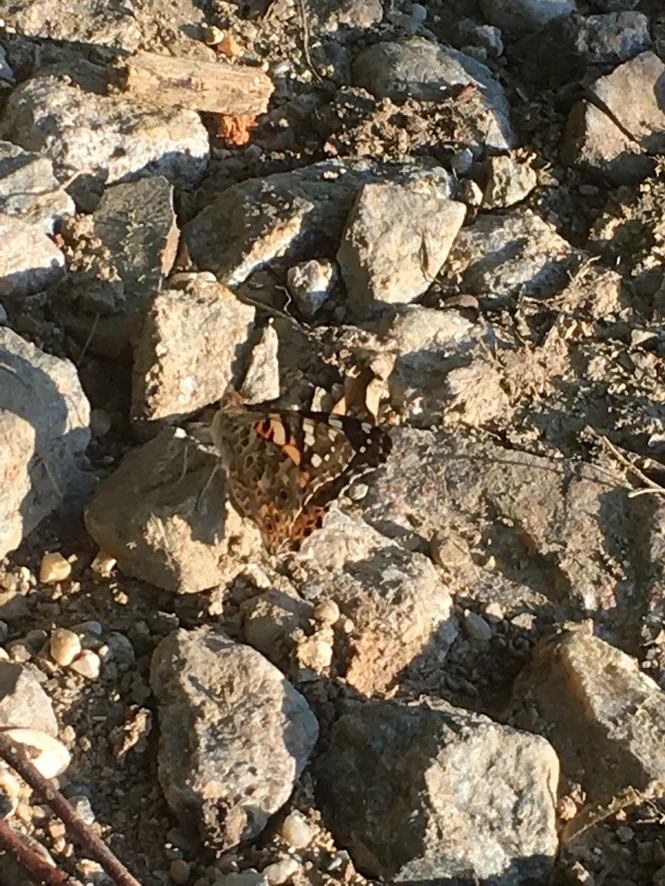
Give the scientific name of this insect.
Vanessa cardui
